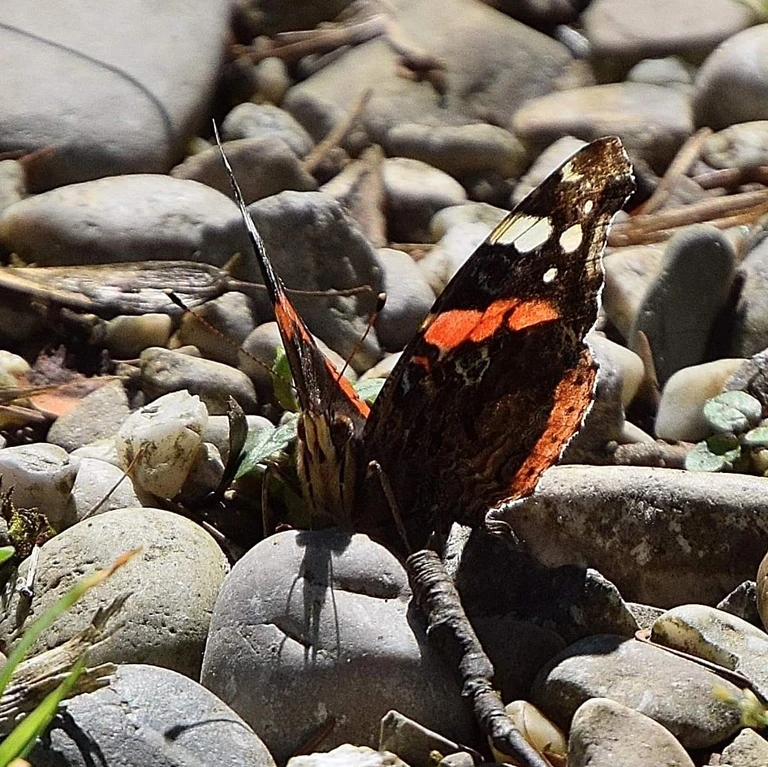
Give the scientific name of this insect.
Vanessa atalanta
